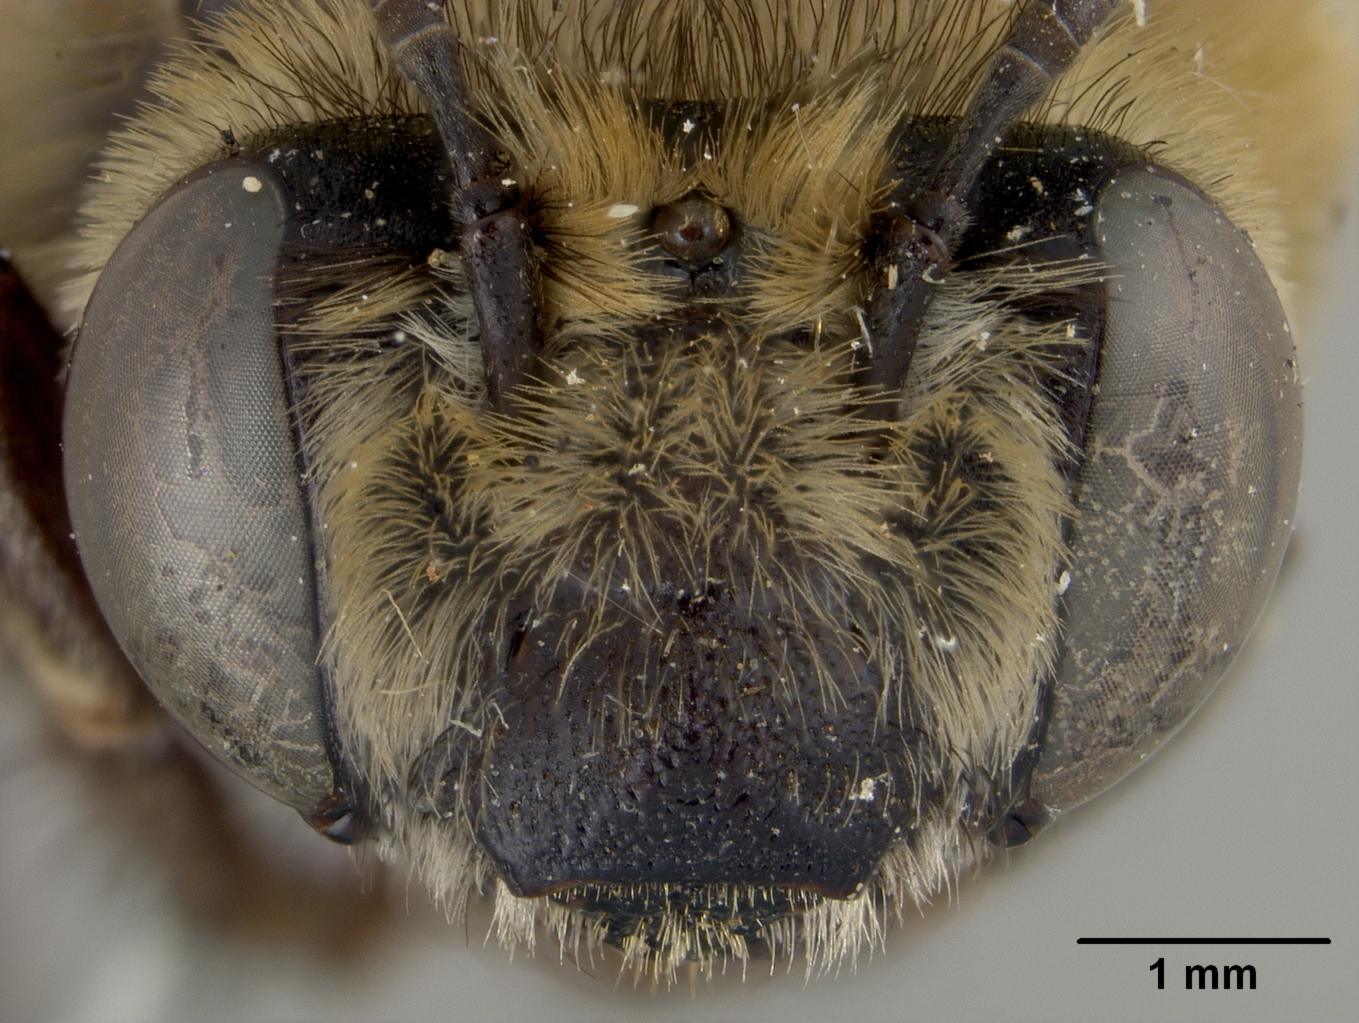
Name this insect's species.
Anthophora catalinae
